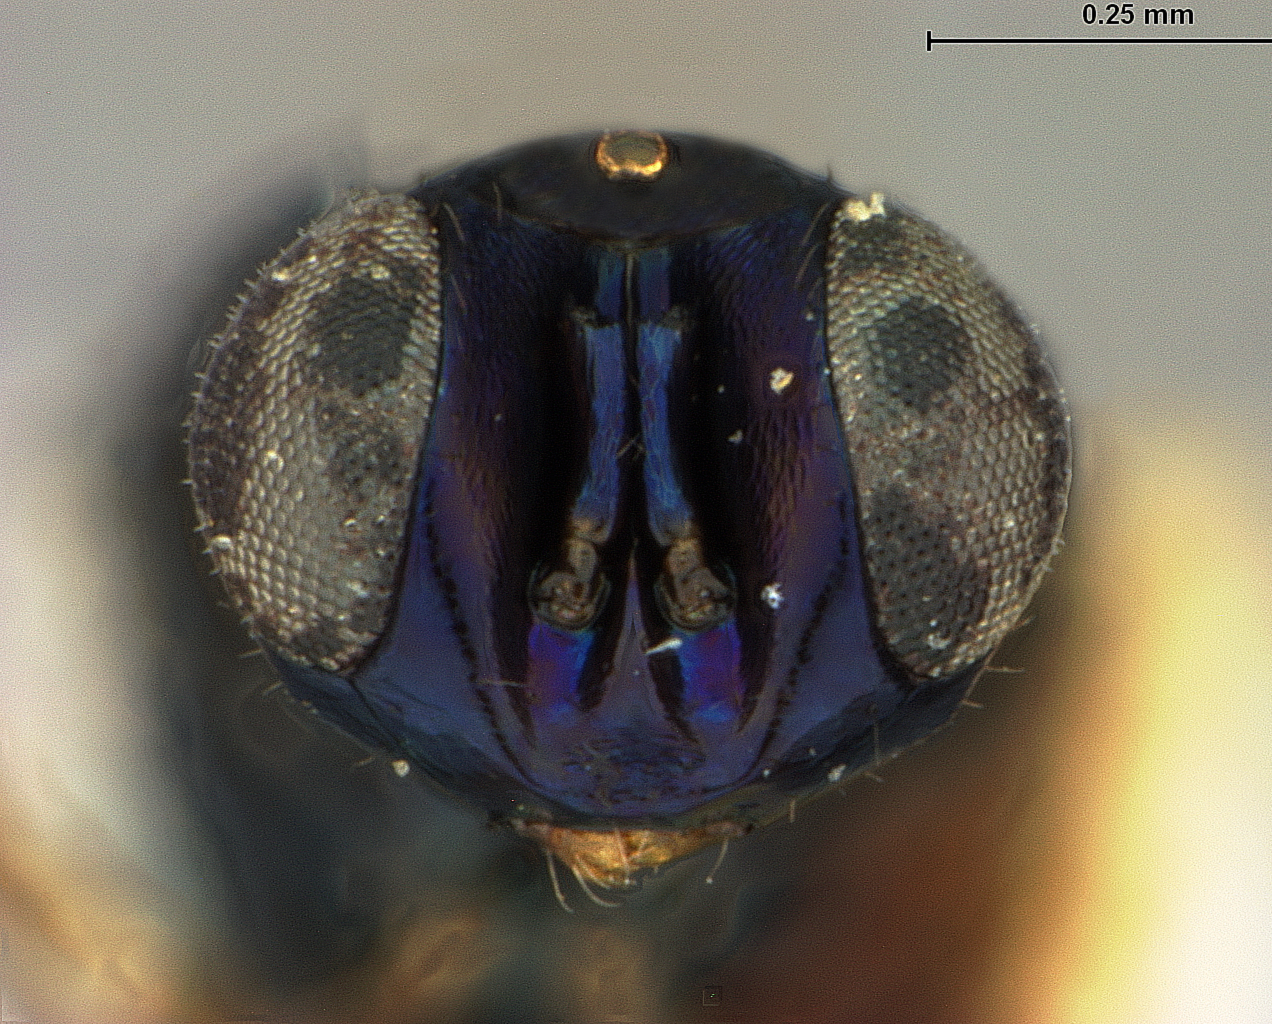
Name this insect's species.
Eulophus striatipes
